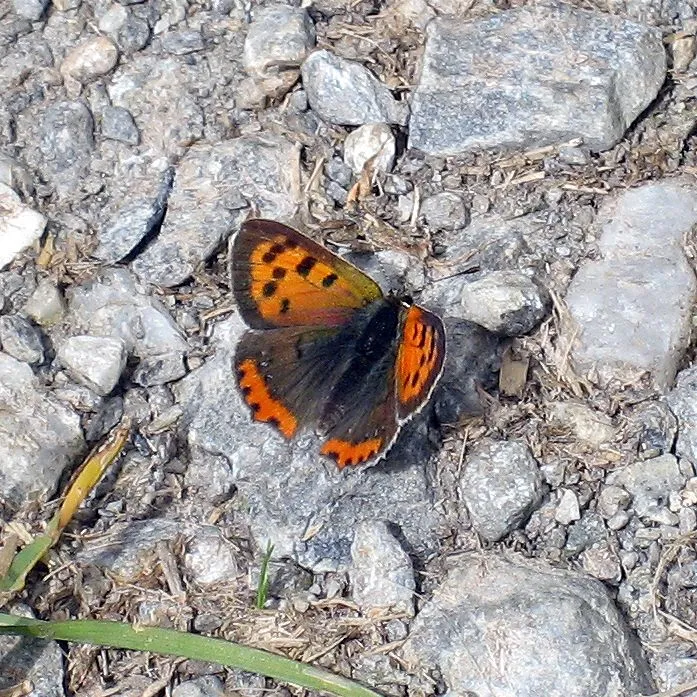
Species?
Lycaena phlaeas
